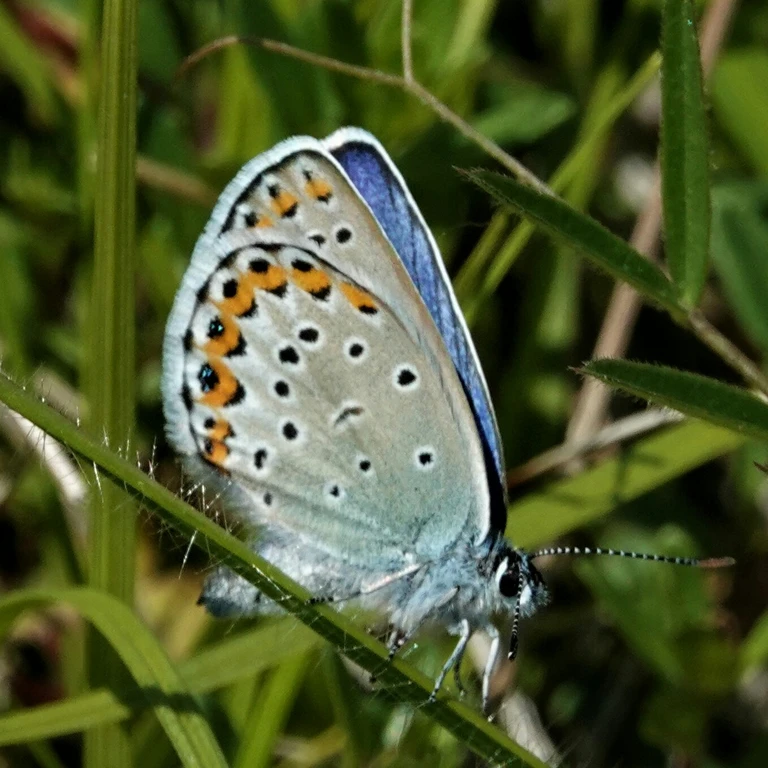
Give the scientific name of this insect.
Plebejus argyrognomon
